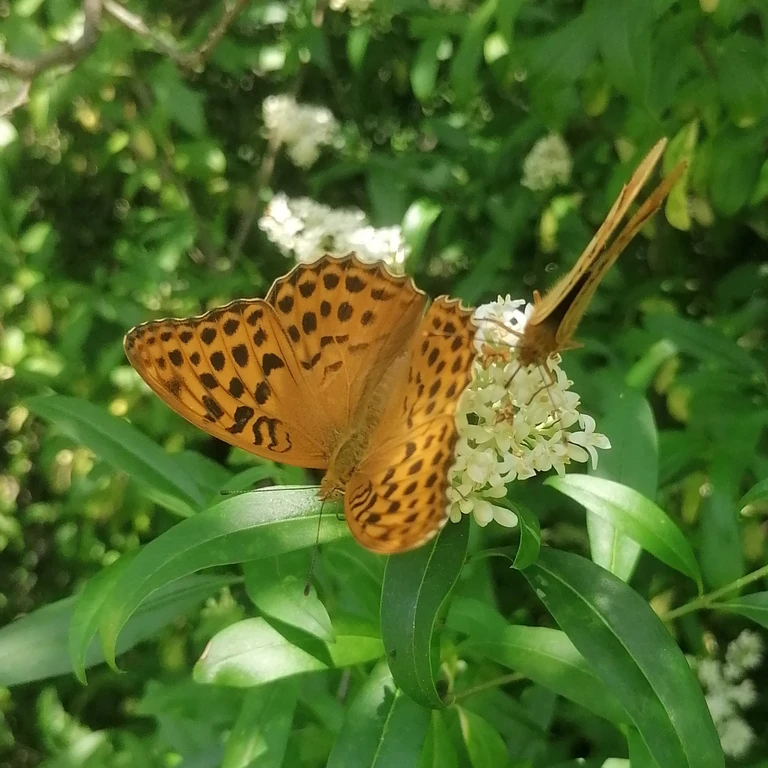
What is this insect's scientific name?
Argynnis paphia
